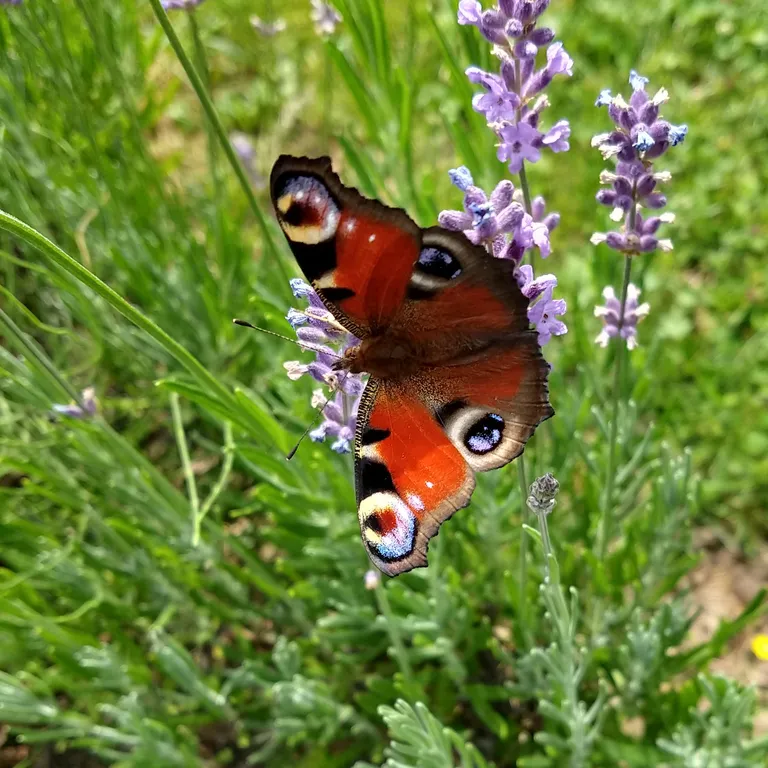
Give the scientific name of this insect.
Aglais io
